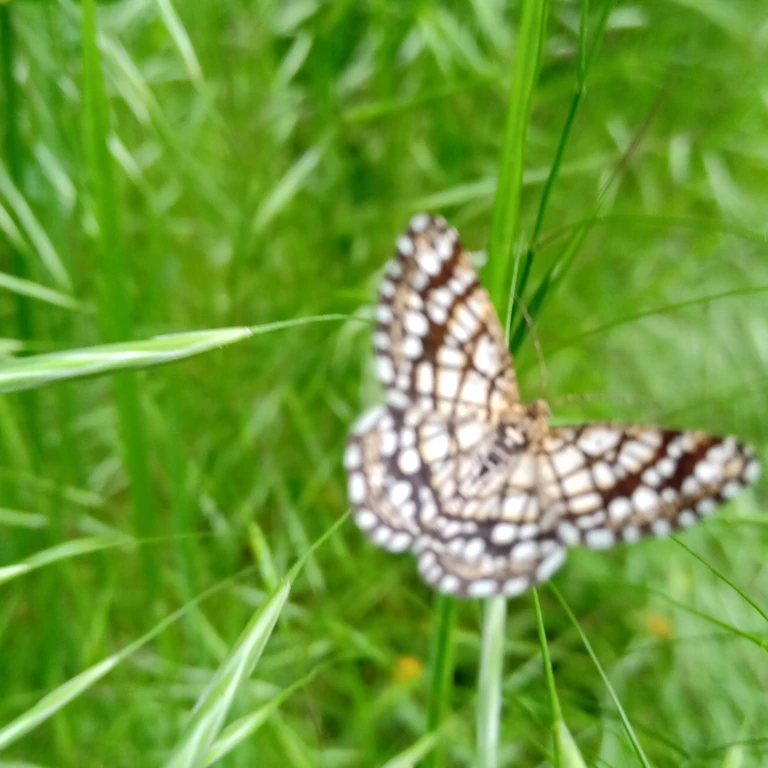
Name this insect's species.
Chiasmia clathrata
